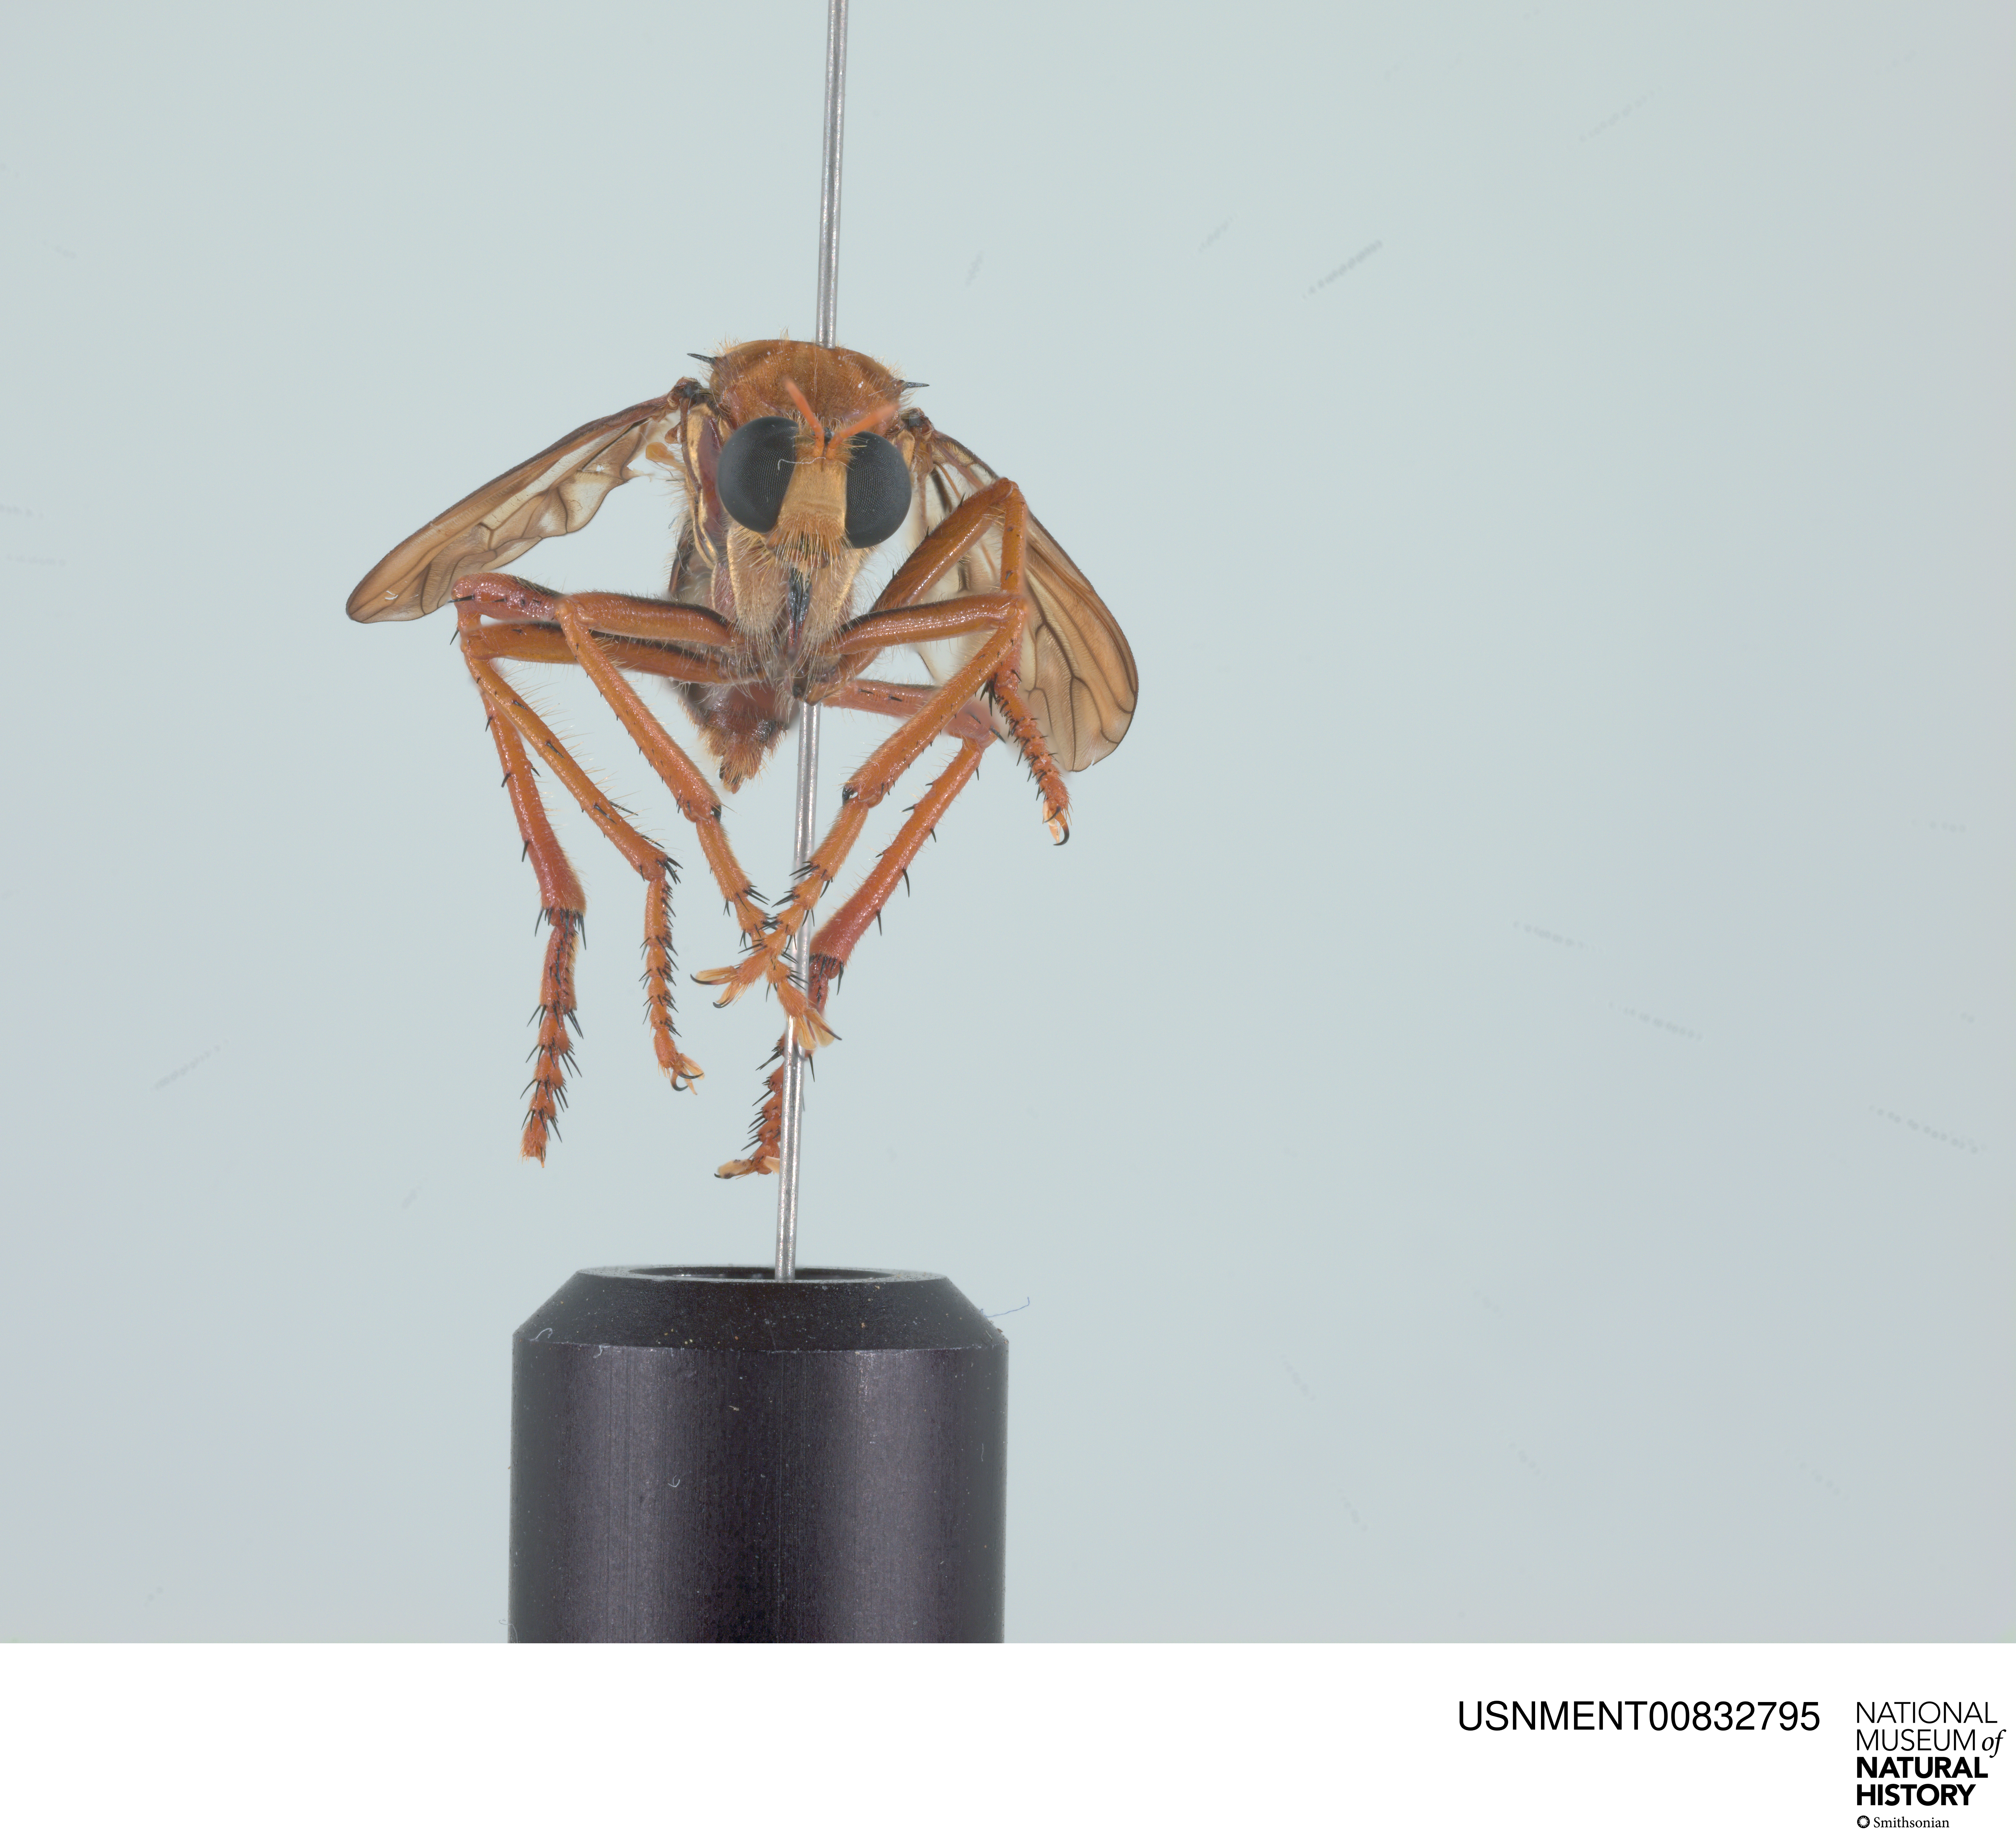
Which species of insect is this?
Chrysopogon albopunctatus
